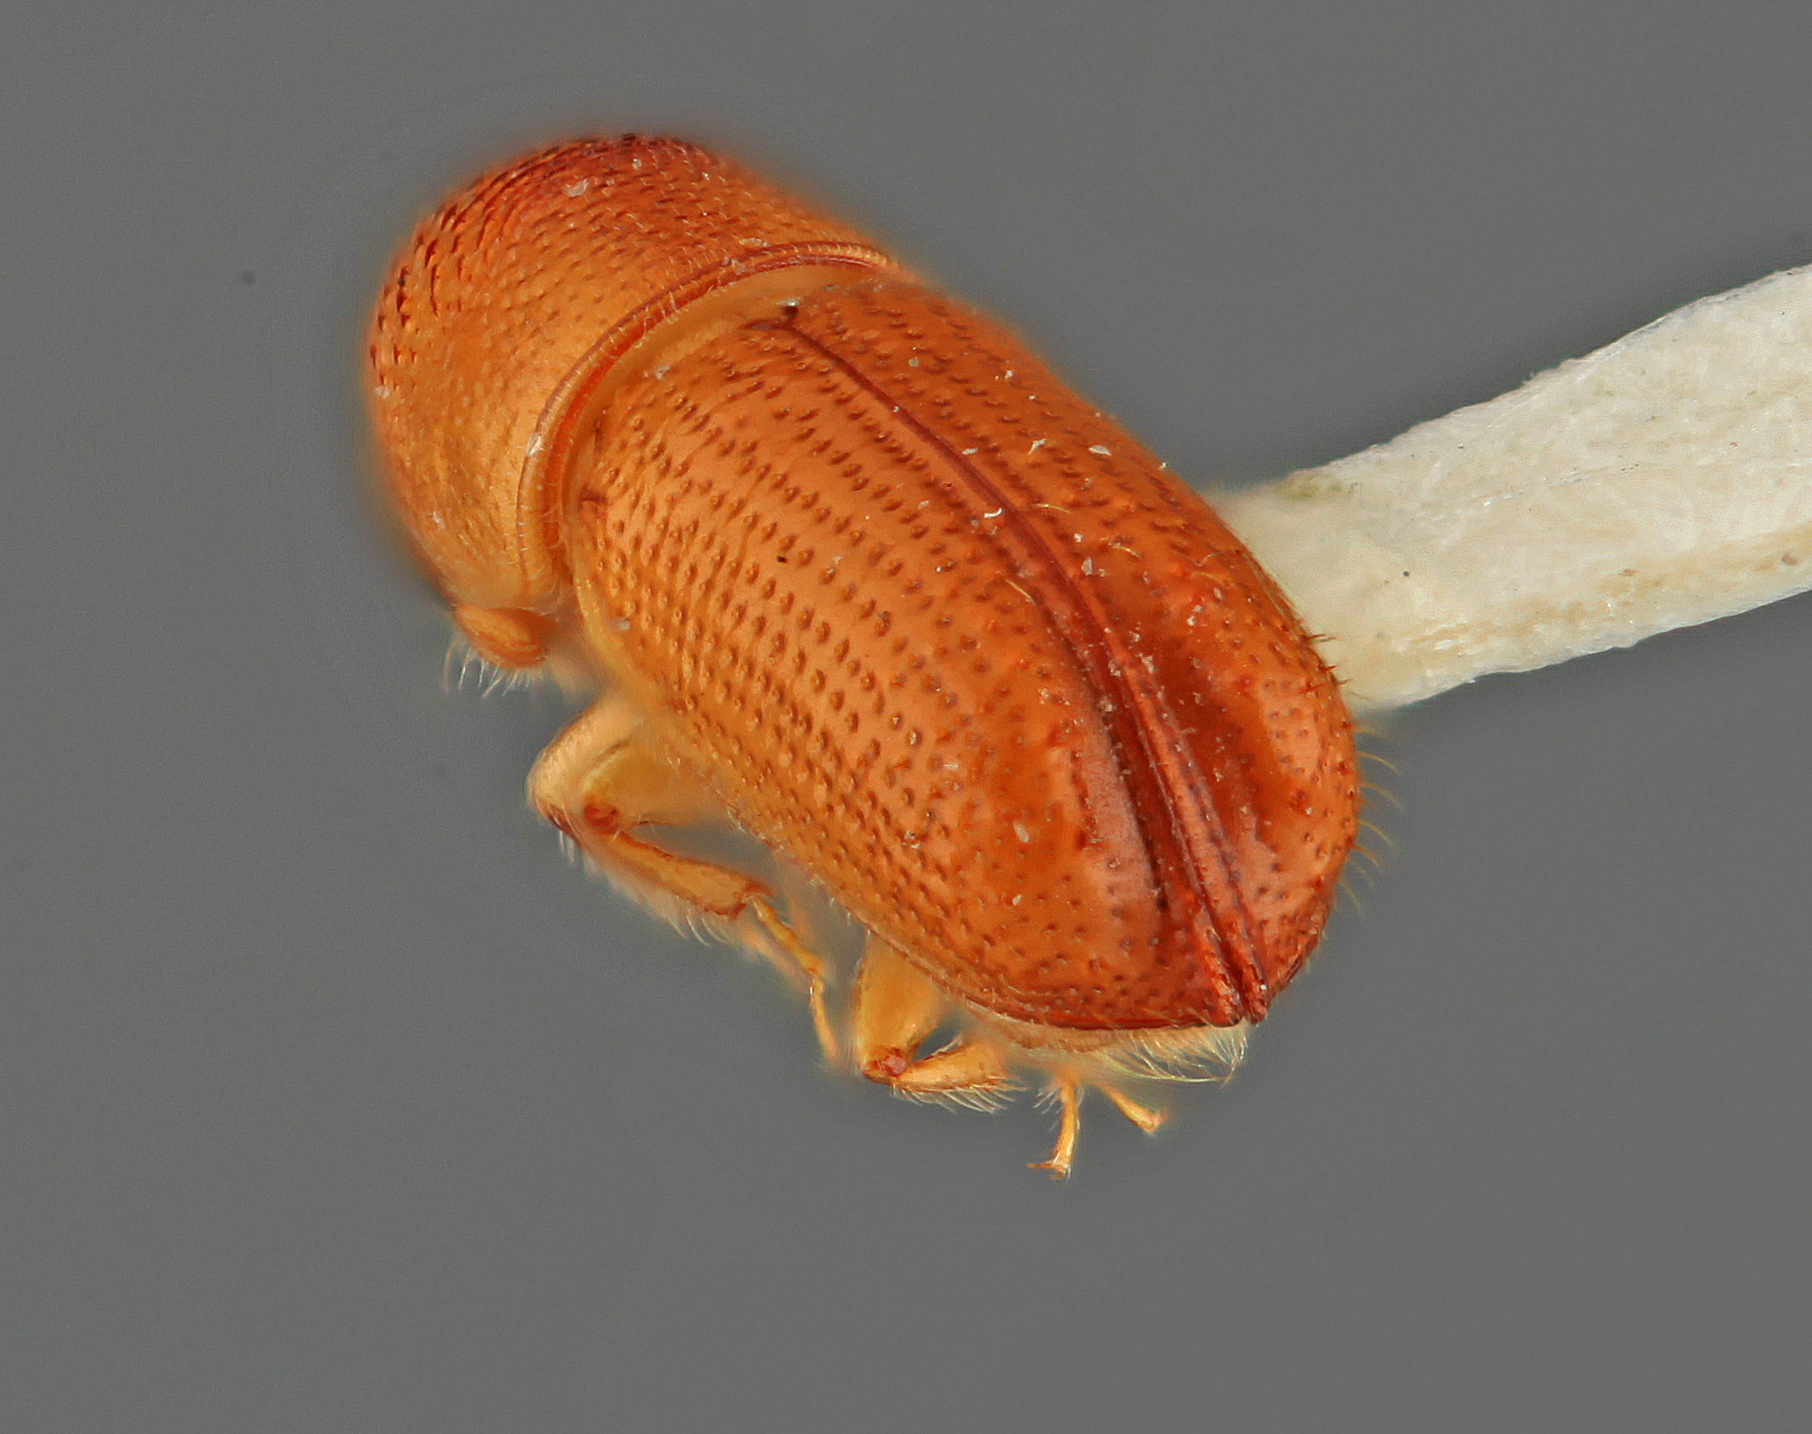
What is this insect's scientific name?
Pityophthorus concinnus
